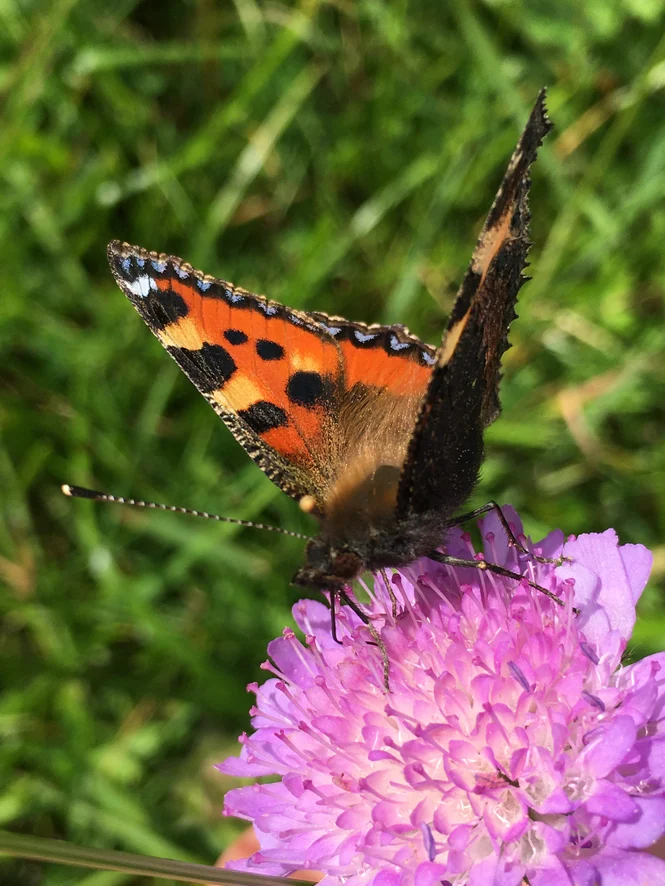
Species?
Aglais urticae
